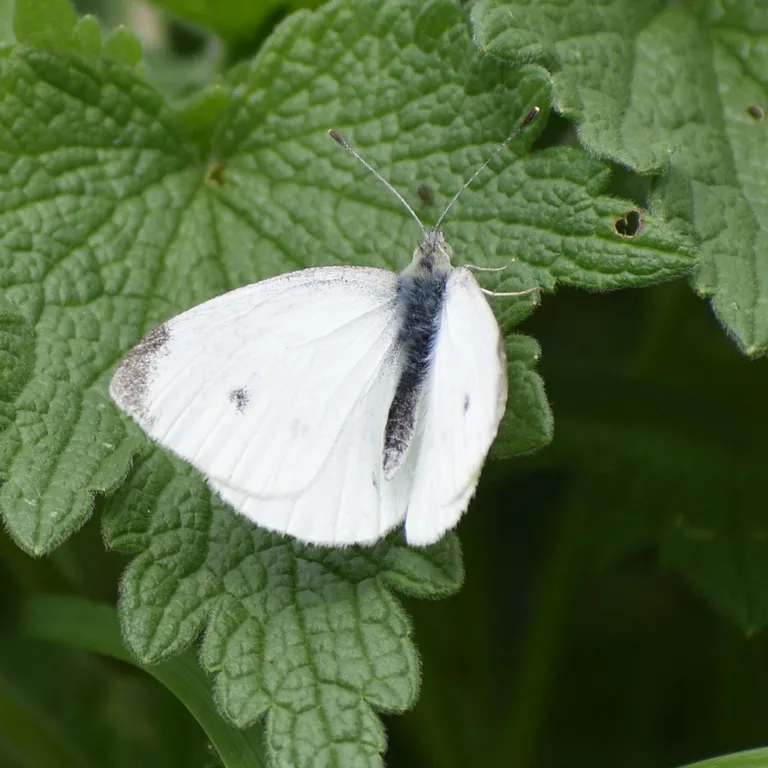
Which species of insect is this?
Pieris rapae
